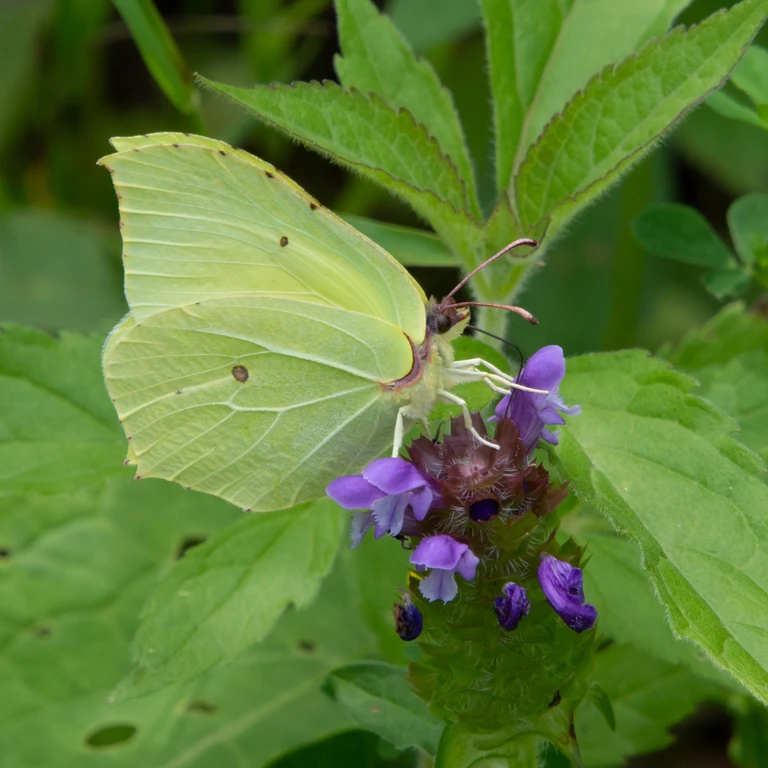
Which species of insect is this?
Gonepteryx rhamni
